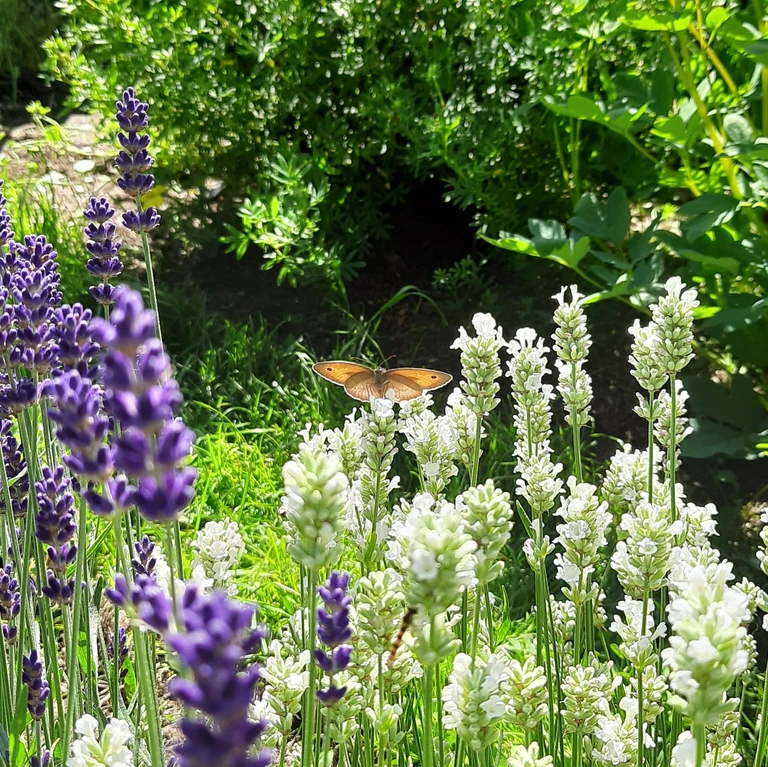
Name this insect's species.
Maniola jurtina
